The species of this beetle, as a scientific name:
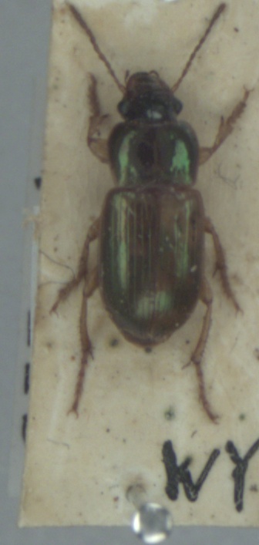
Harpalus affinis
